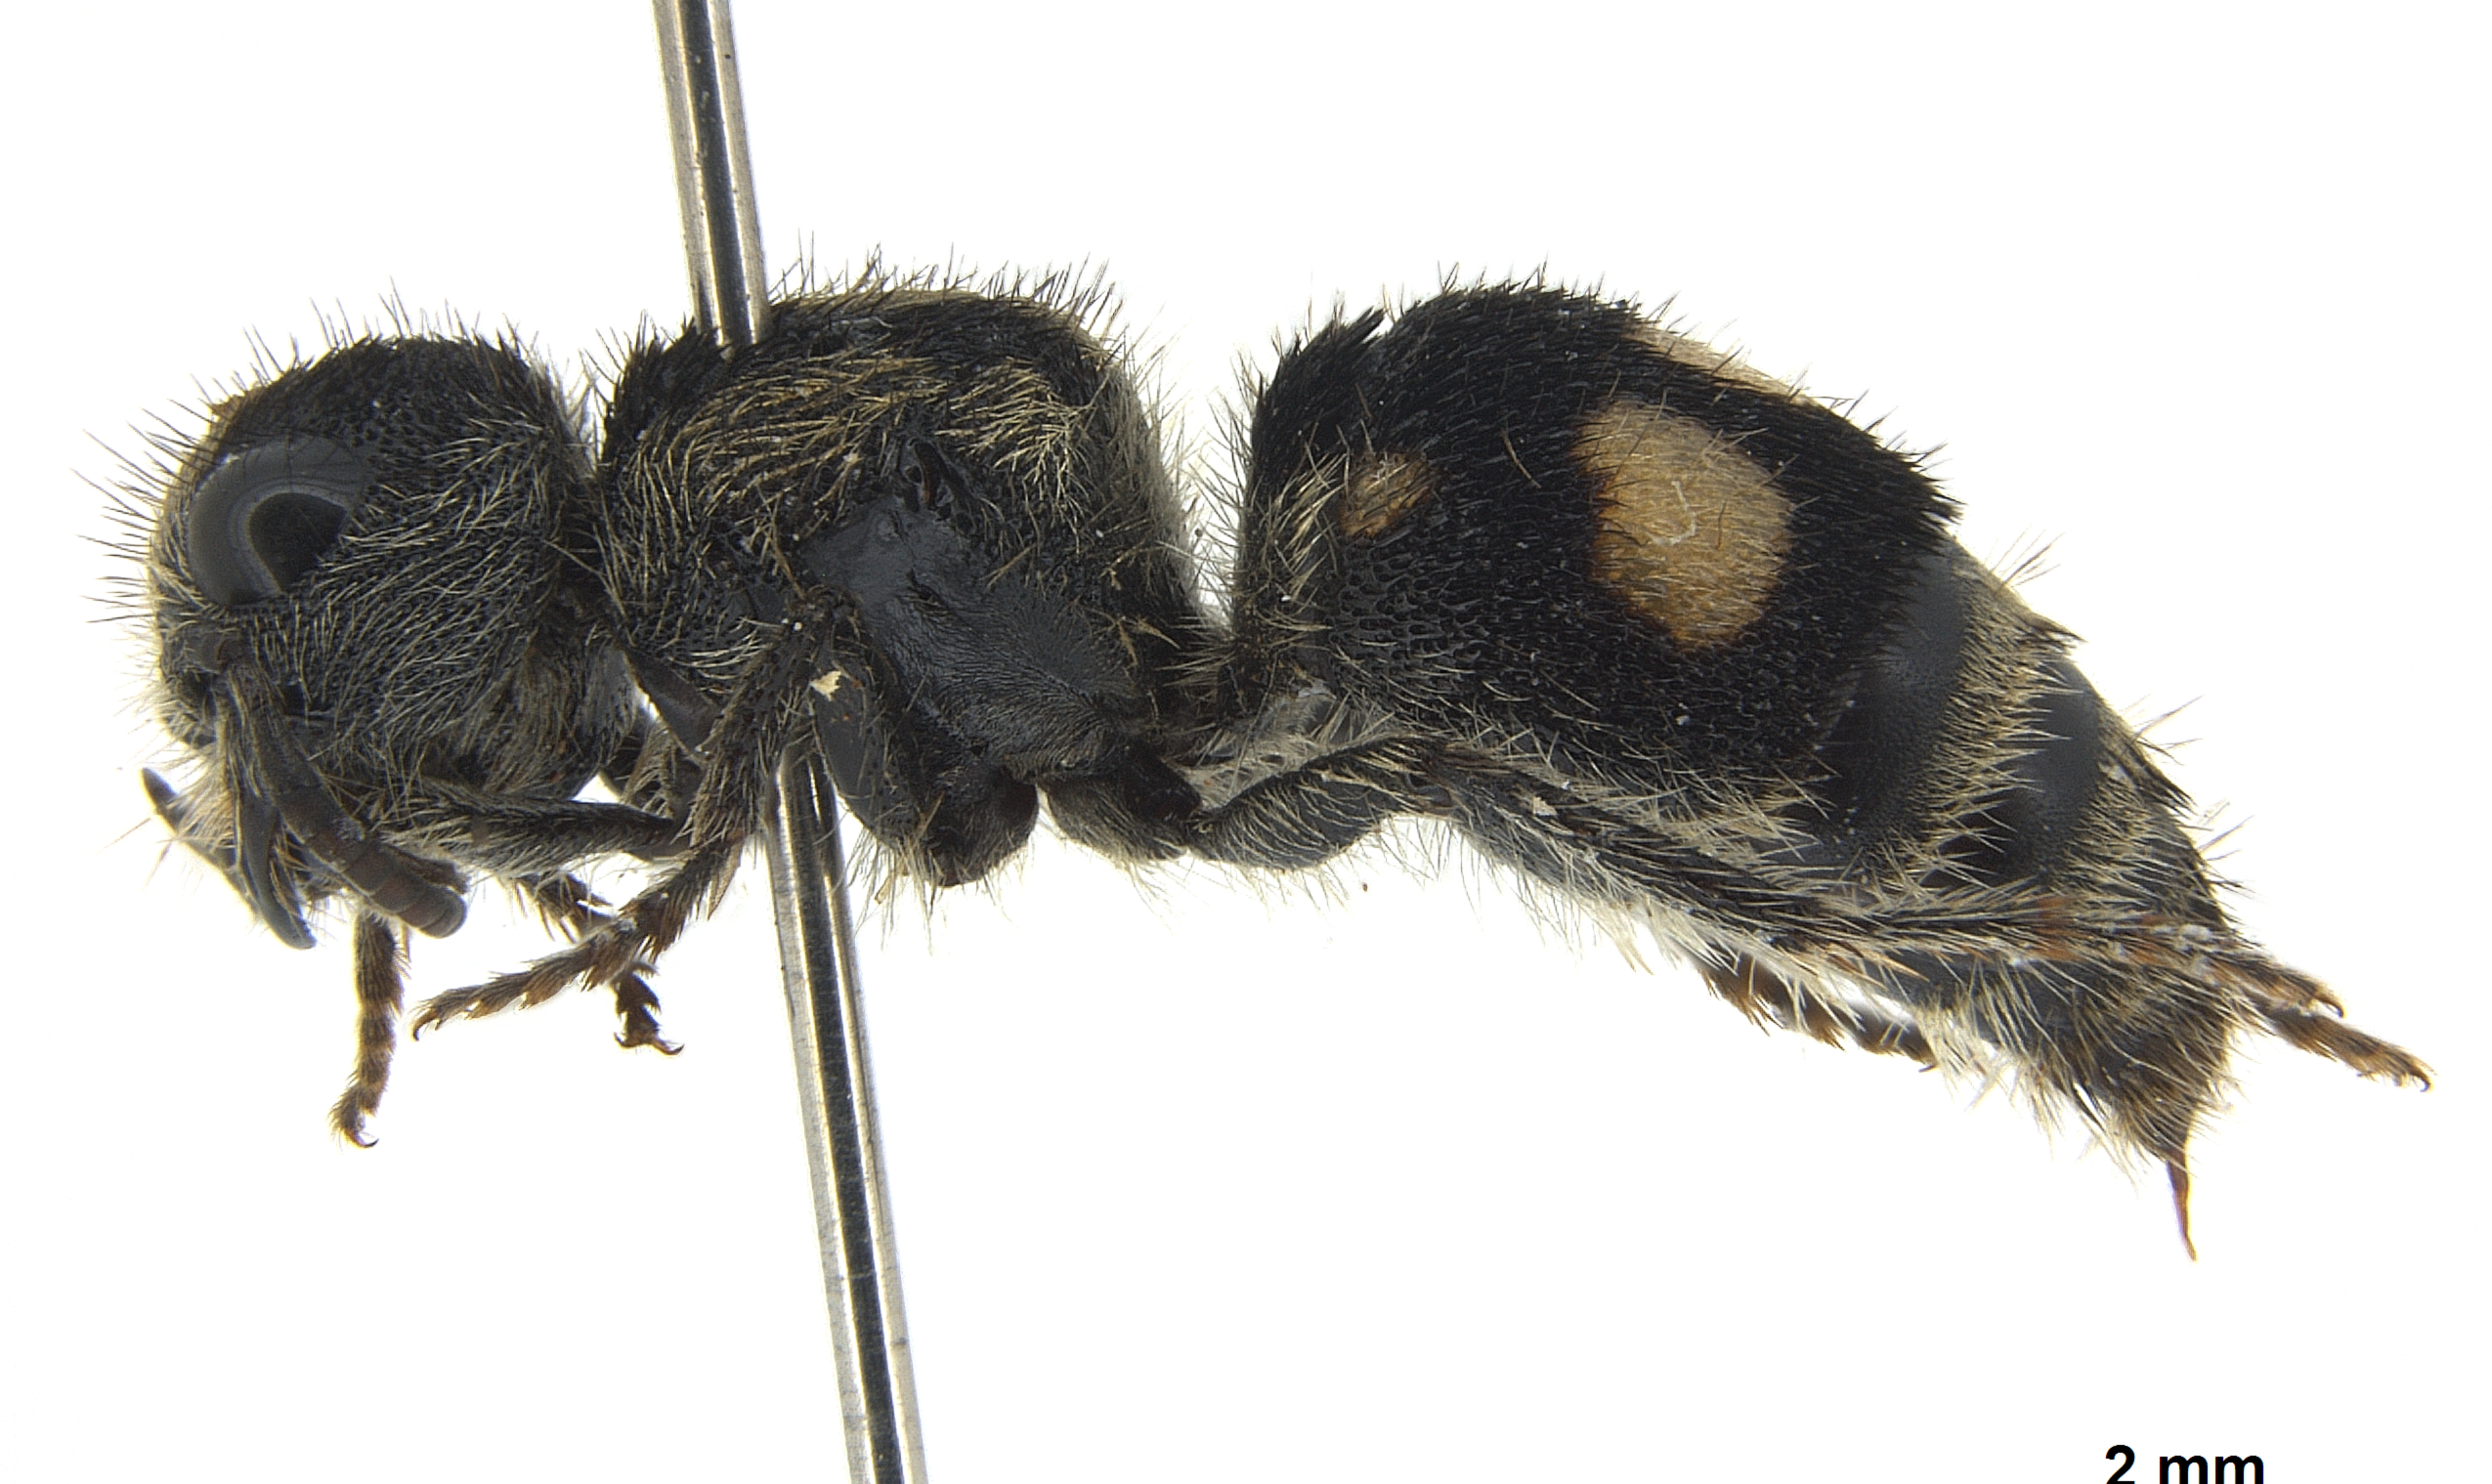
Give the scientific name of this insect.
Pseudomethoca arata
